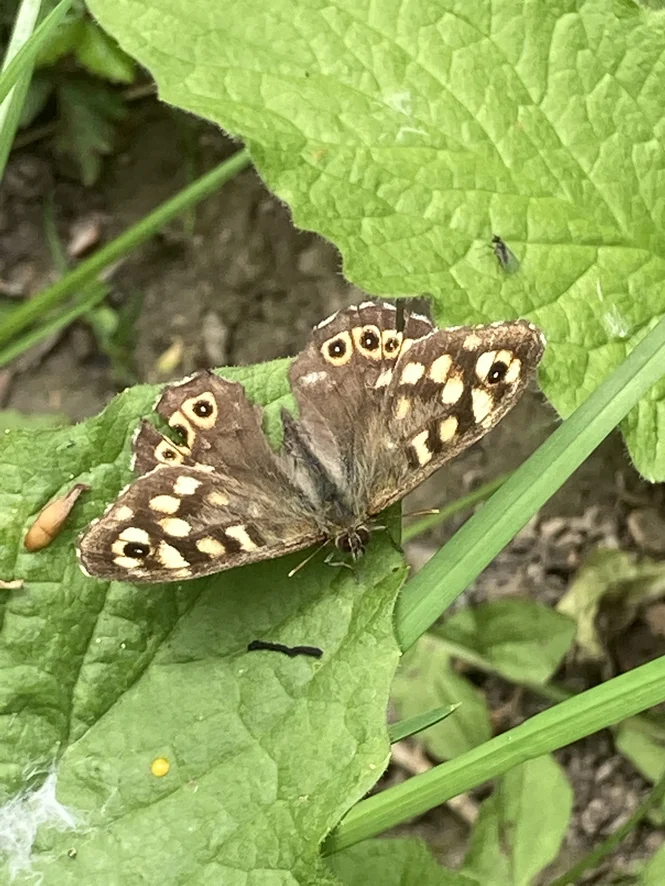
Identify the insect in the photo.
Pararge aegeria
